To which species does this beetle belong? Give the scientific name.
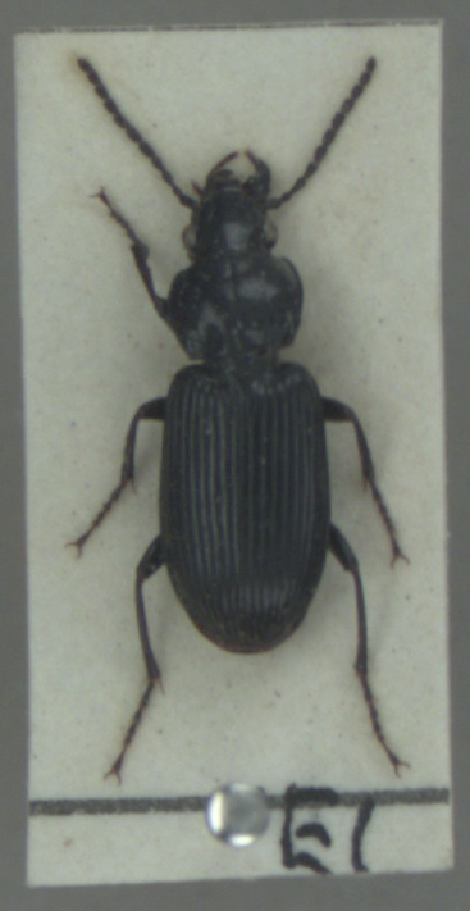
Pterostichus nigrita
